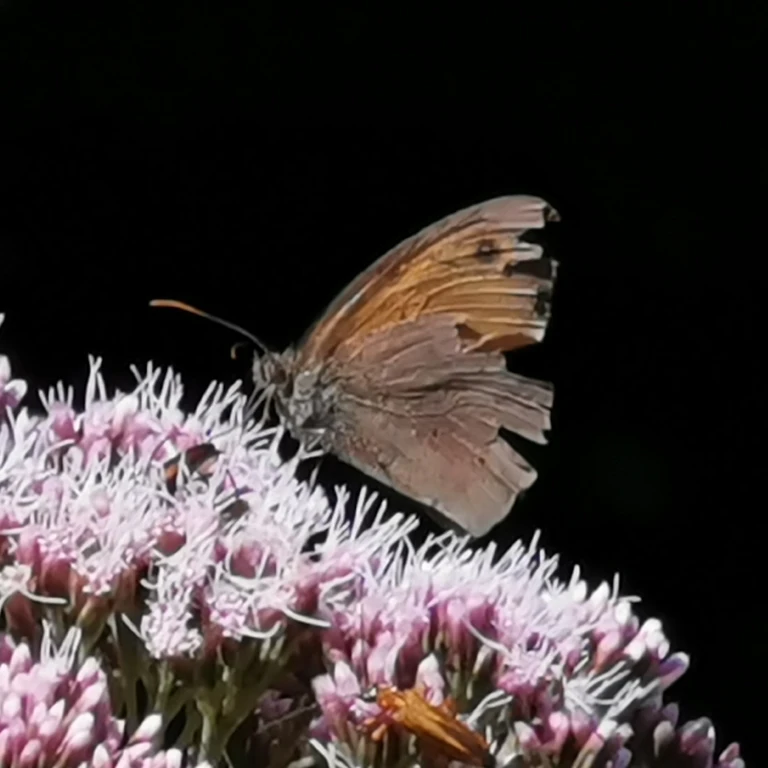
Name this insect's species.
Maniola jurtina
